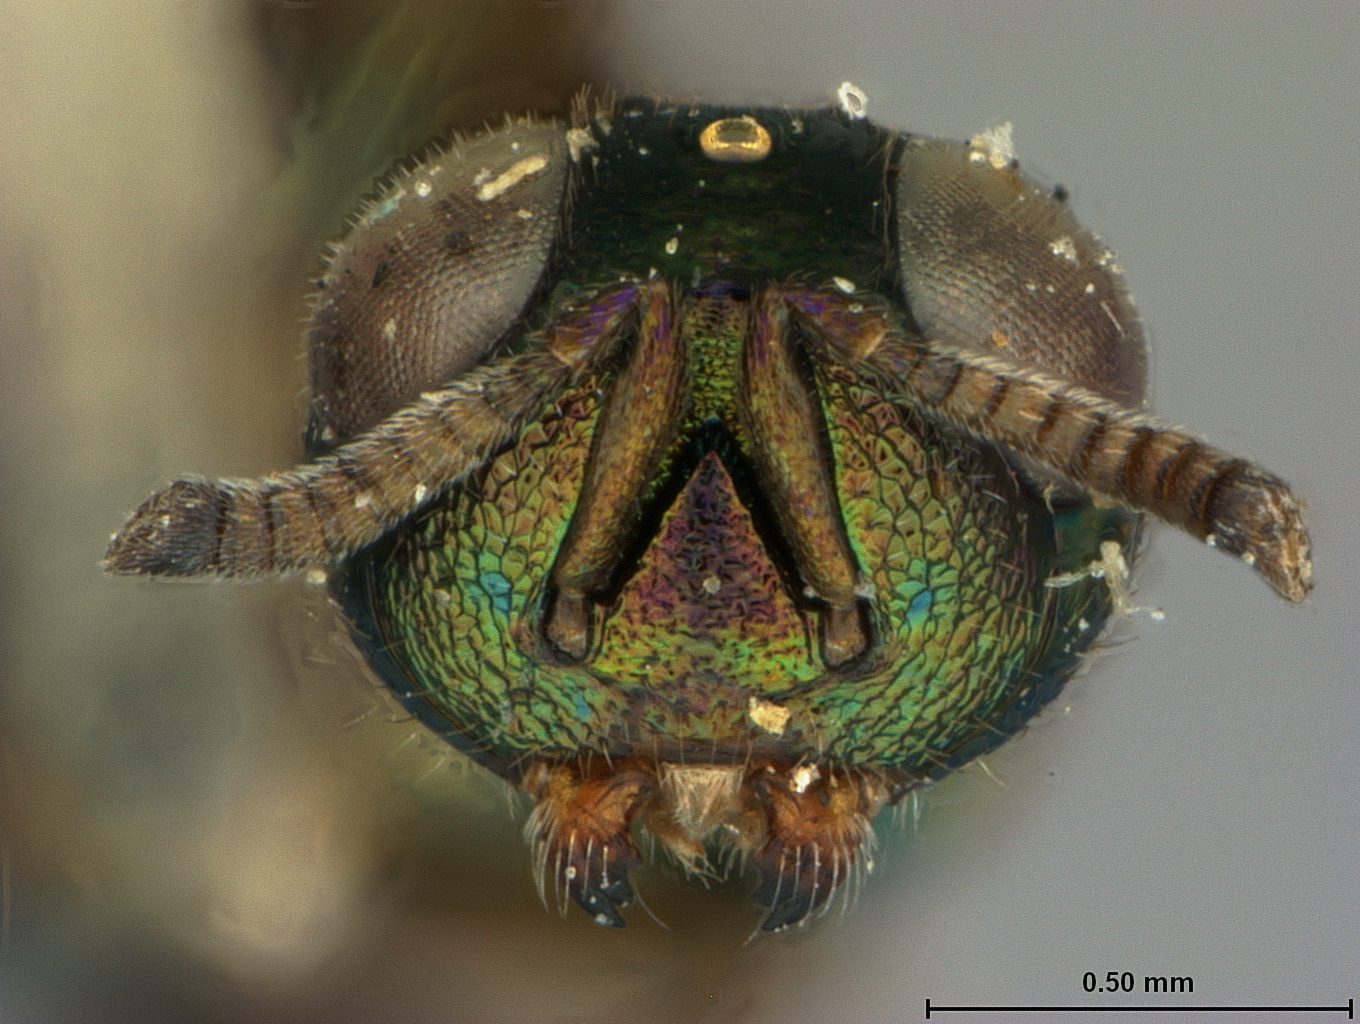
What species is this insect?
Euchrysia maculipennis
